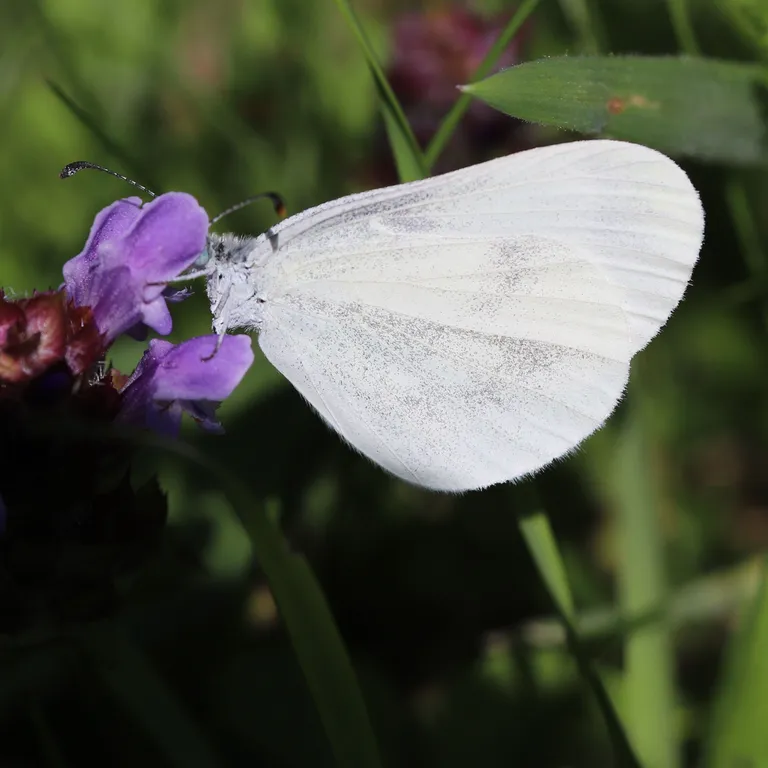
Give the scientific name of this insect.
Leptidea sinapis/juvernica
